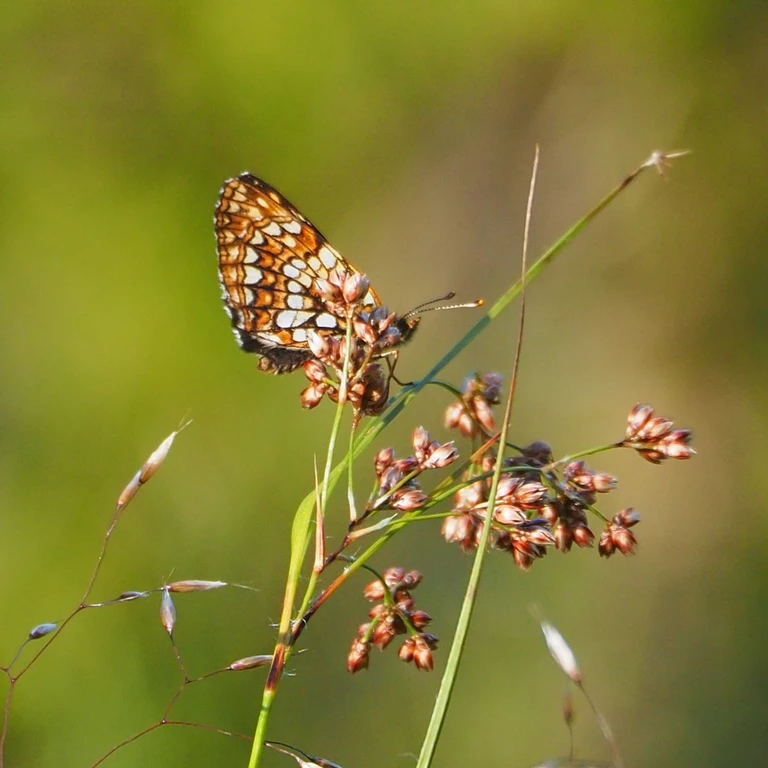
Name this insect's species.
Melitaea diamina
